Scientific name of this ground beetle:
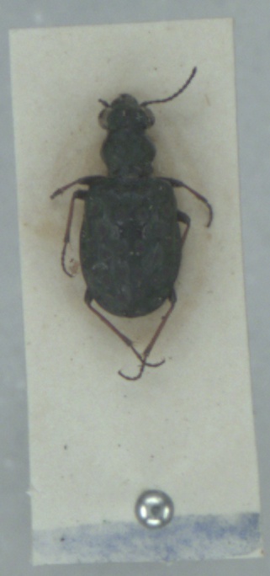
Elaphrus riparius
